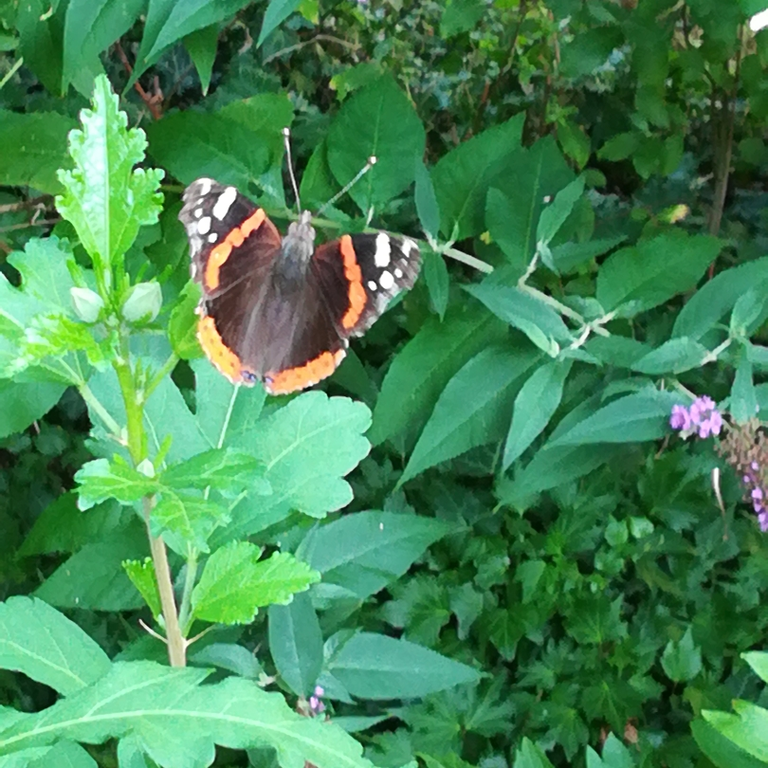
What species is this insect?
Vanessa atalanta
